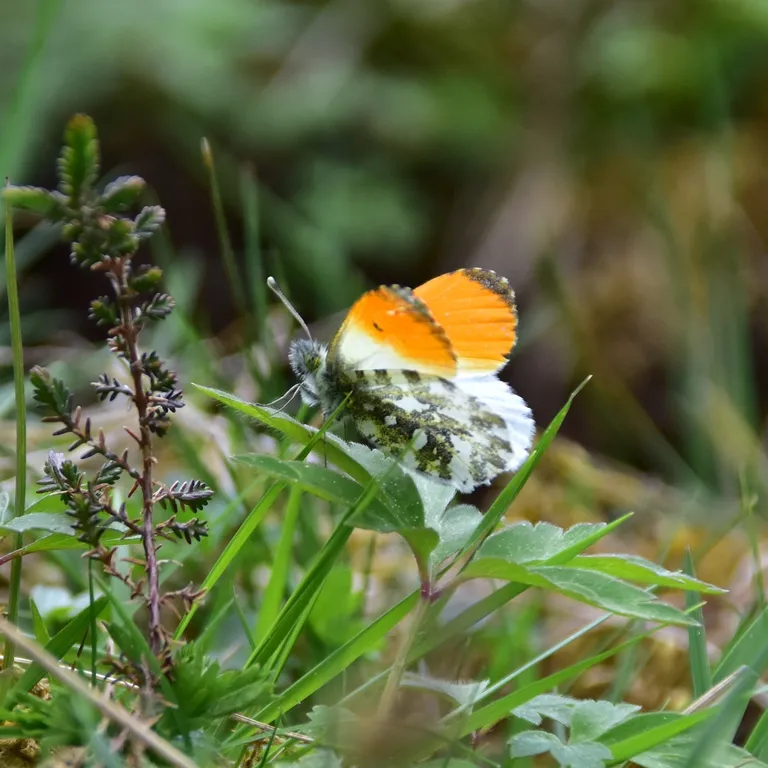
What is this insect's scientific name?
Anthocharis cardamines
